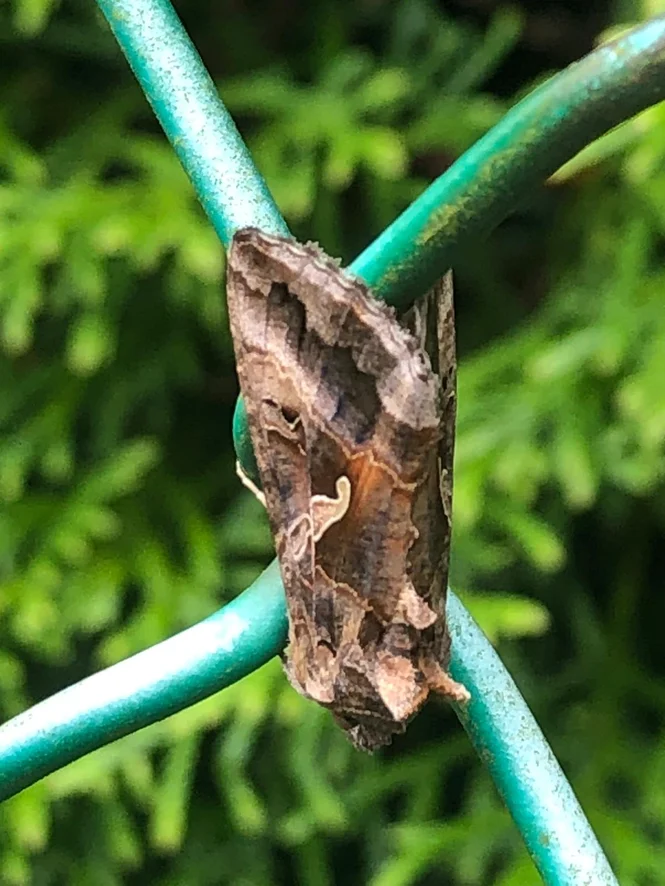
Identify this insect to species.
Autographa gamma
